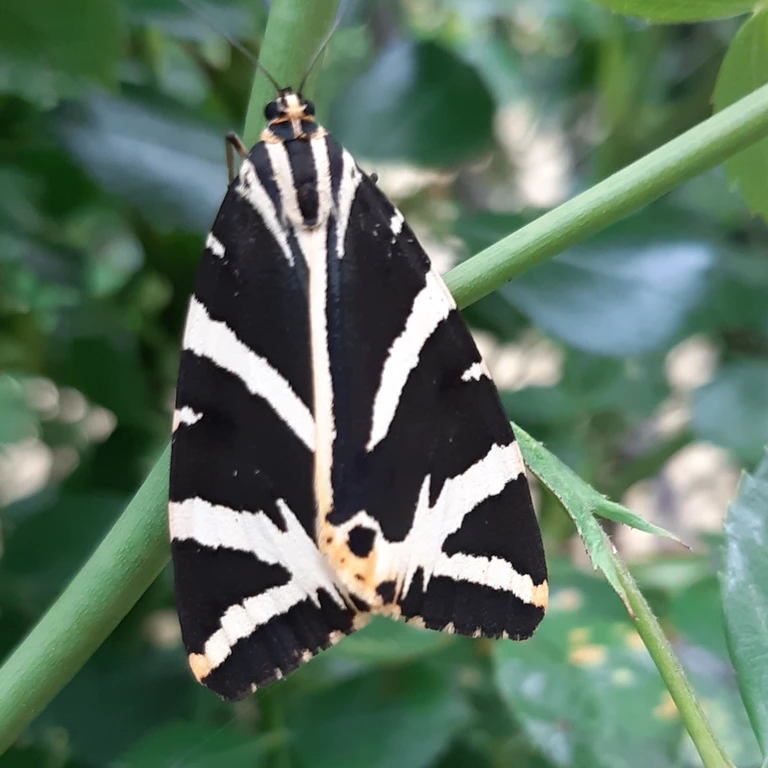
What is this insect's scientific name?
Euplagia quadripunctaria
